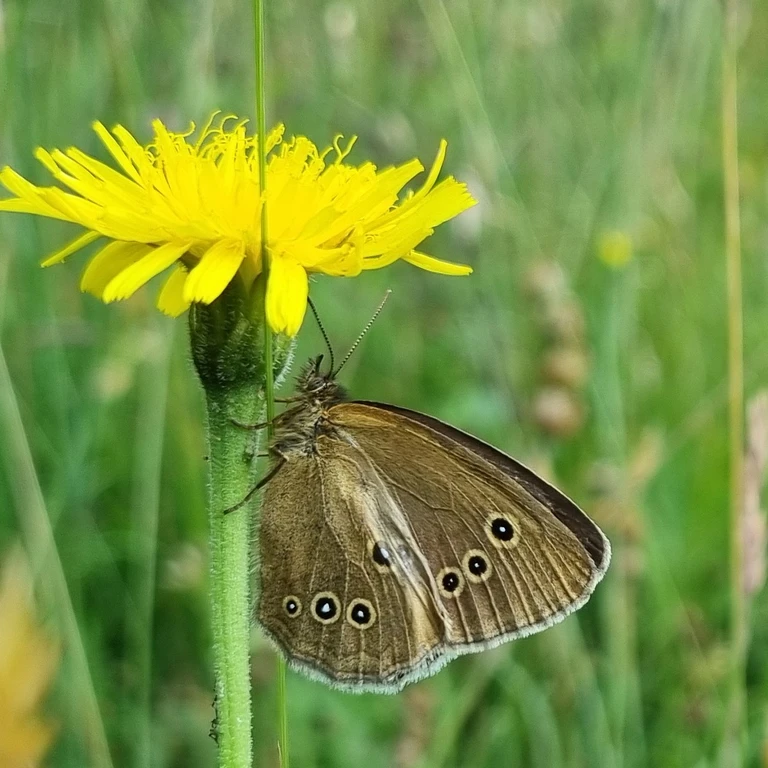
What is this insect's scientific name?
Aphantopus hyperantus
